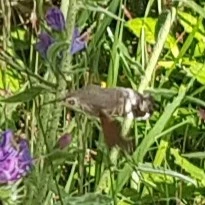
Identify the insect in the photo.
Macroglossum stellatarum
